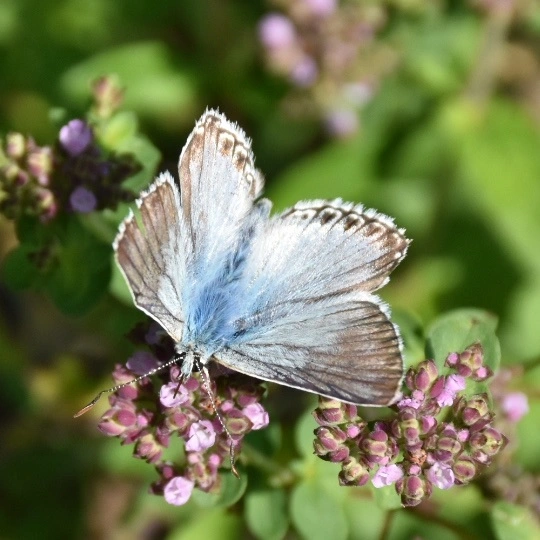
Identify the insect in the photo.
Lysandra coridon
